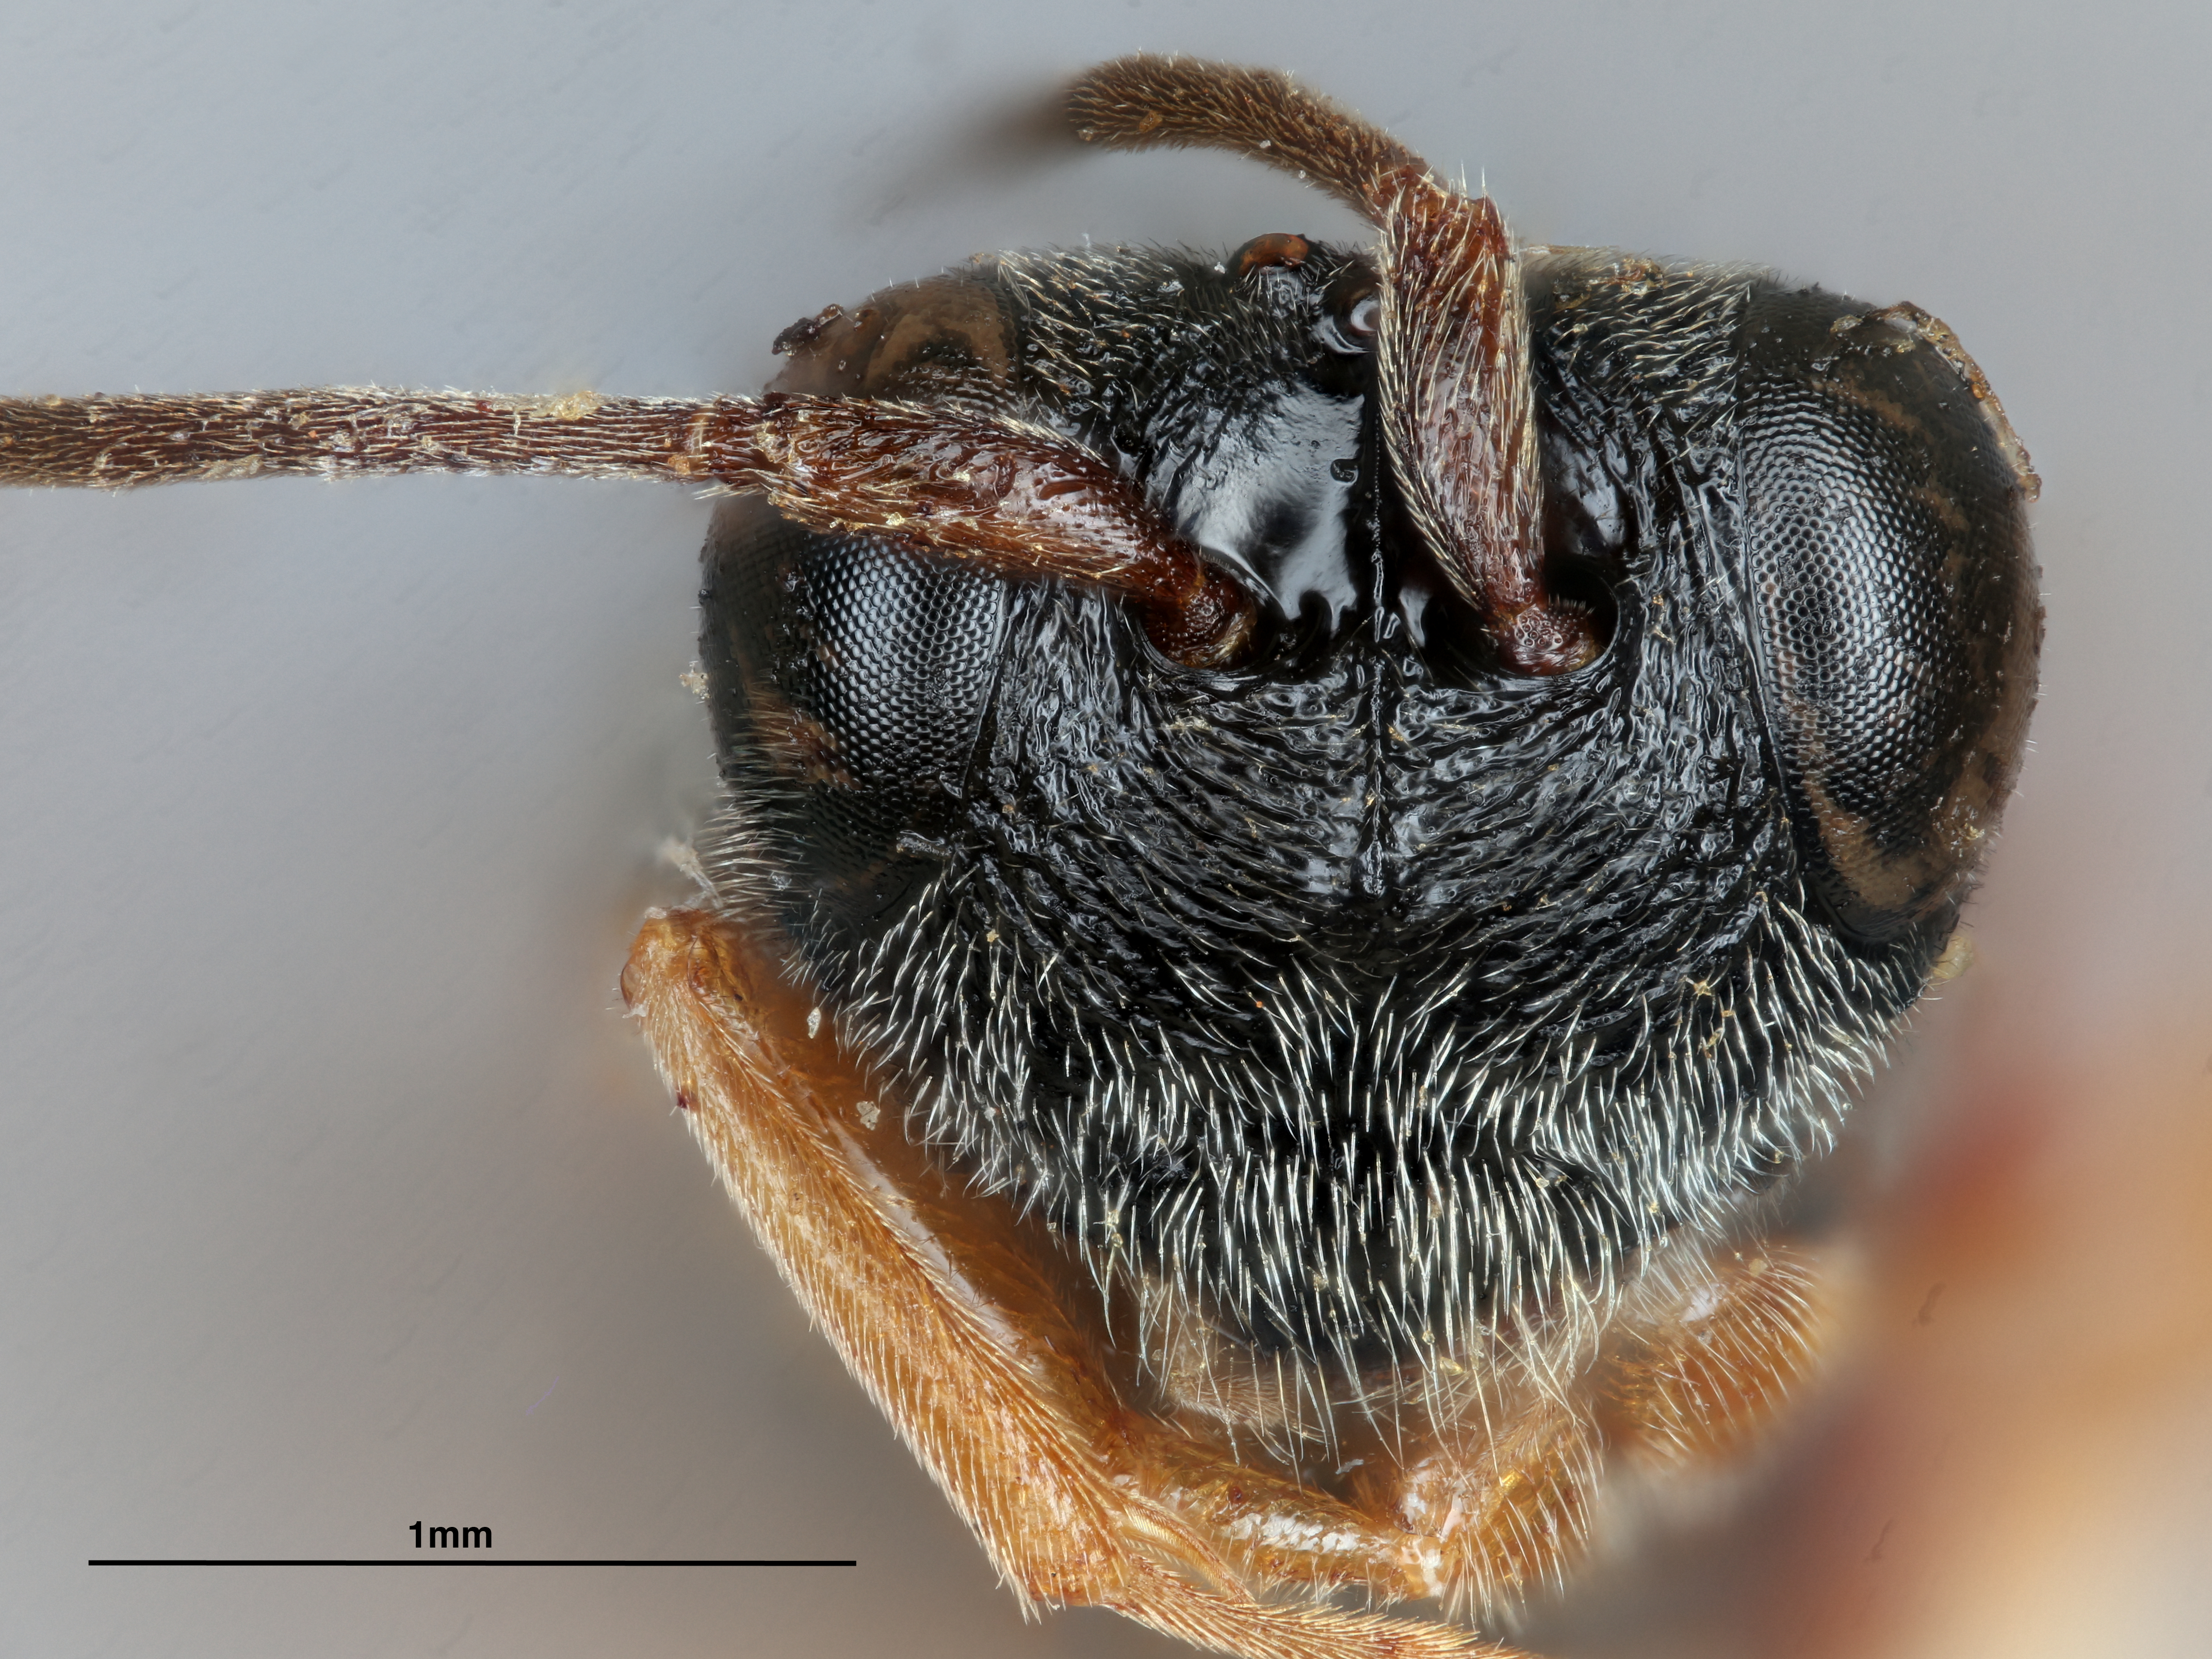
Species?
Megachelonus megacephalus
